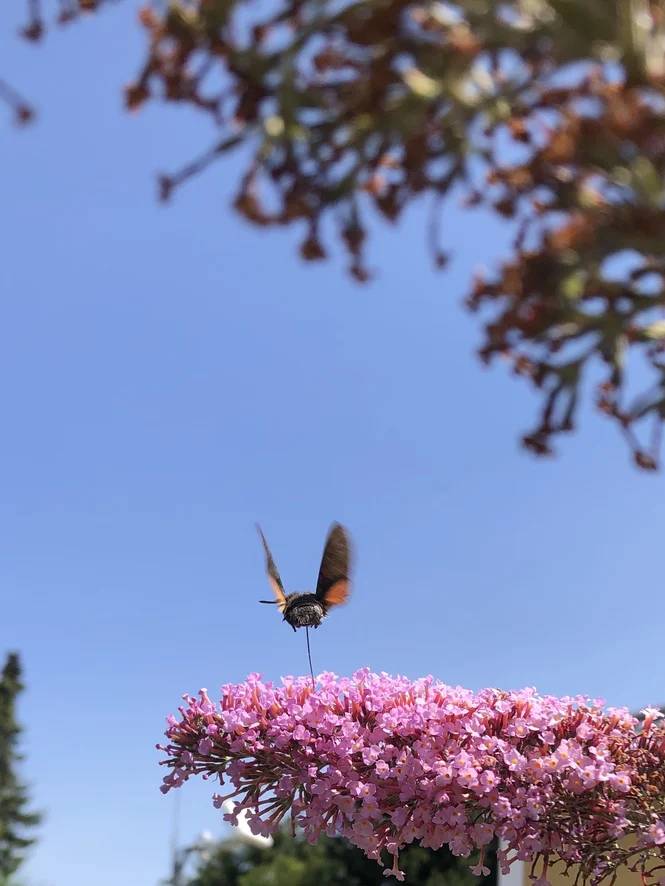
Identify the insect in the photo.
Macroglossum stellatarum
